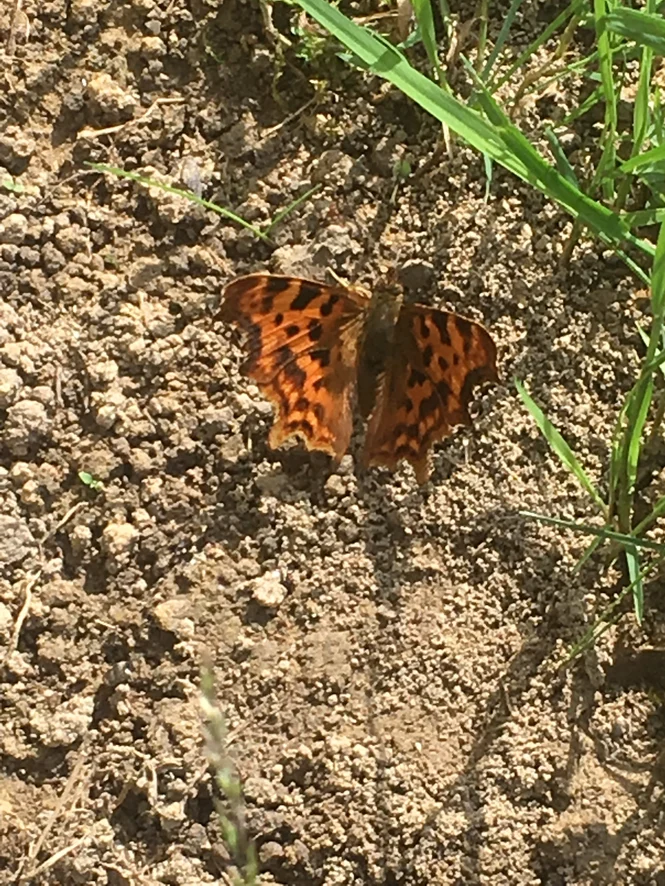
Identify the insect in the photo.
Polygonia c-album
